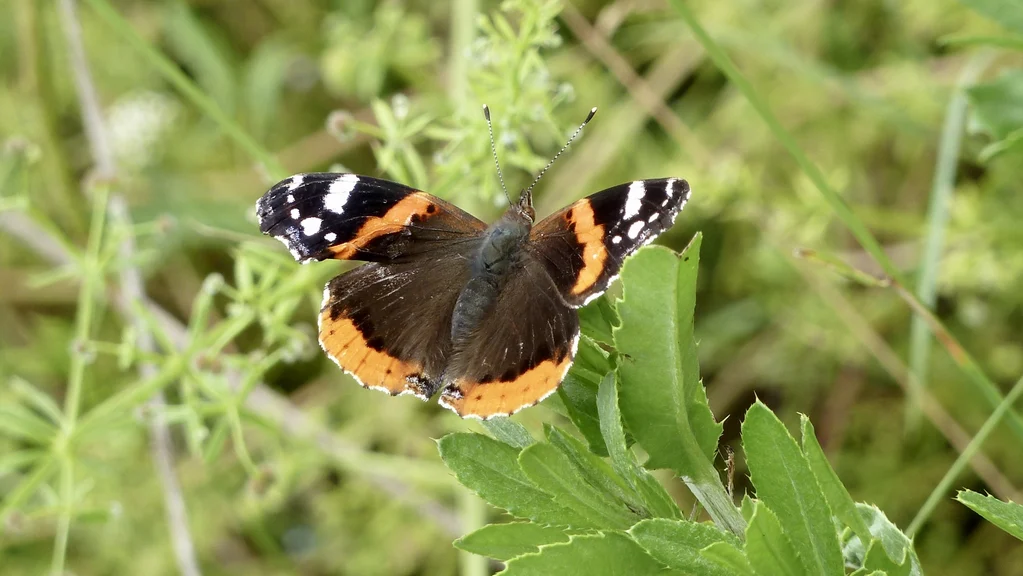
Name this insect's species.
Vanessa atalanta
